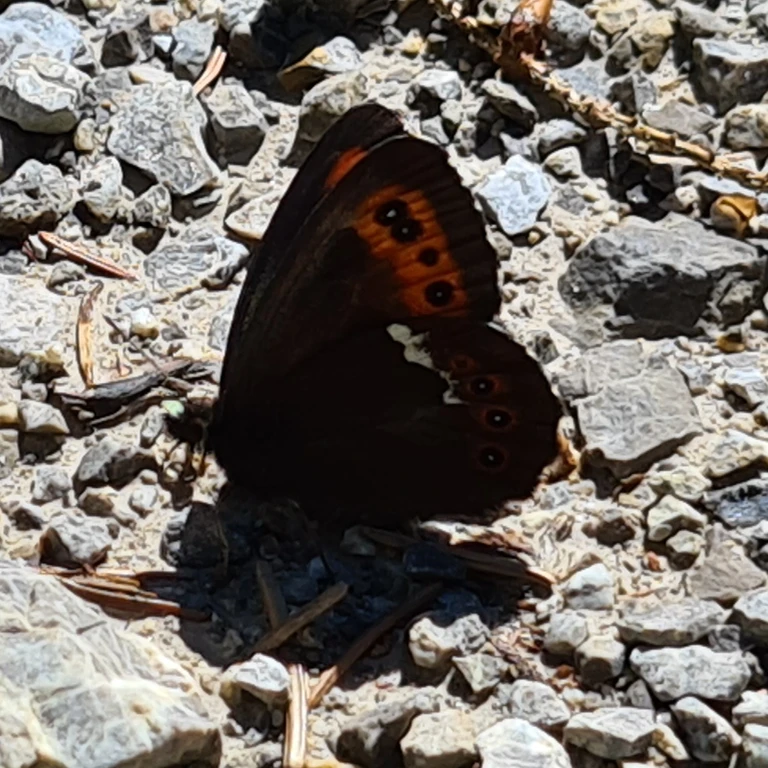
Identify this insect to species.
Erebia ligea
